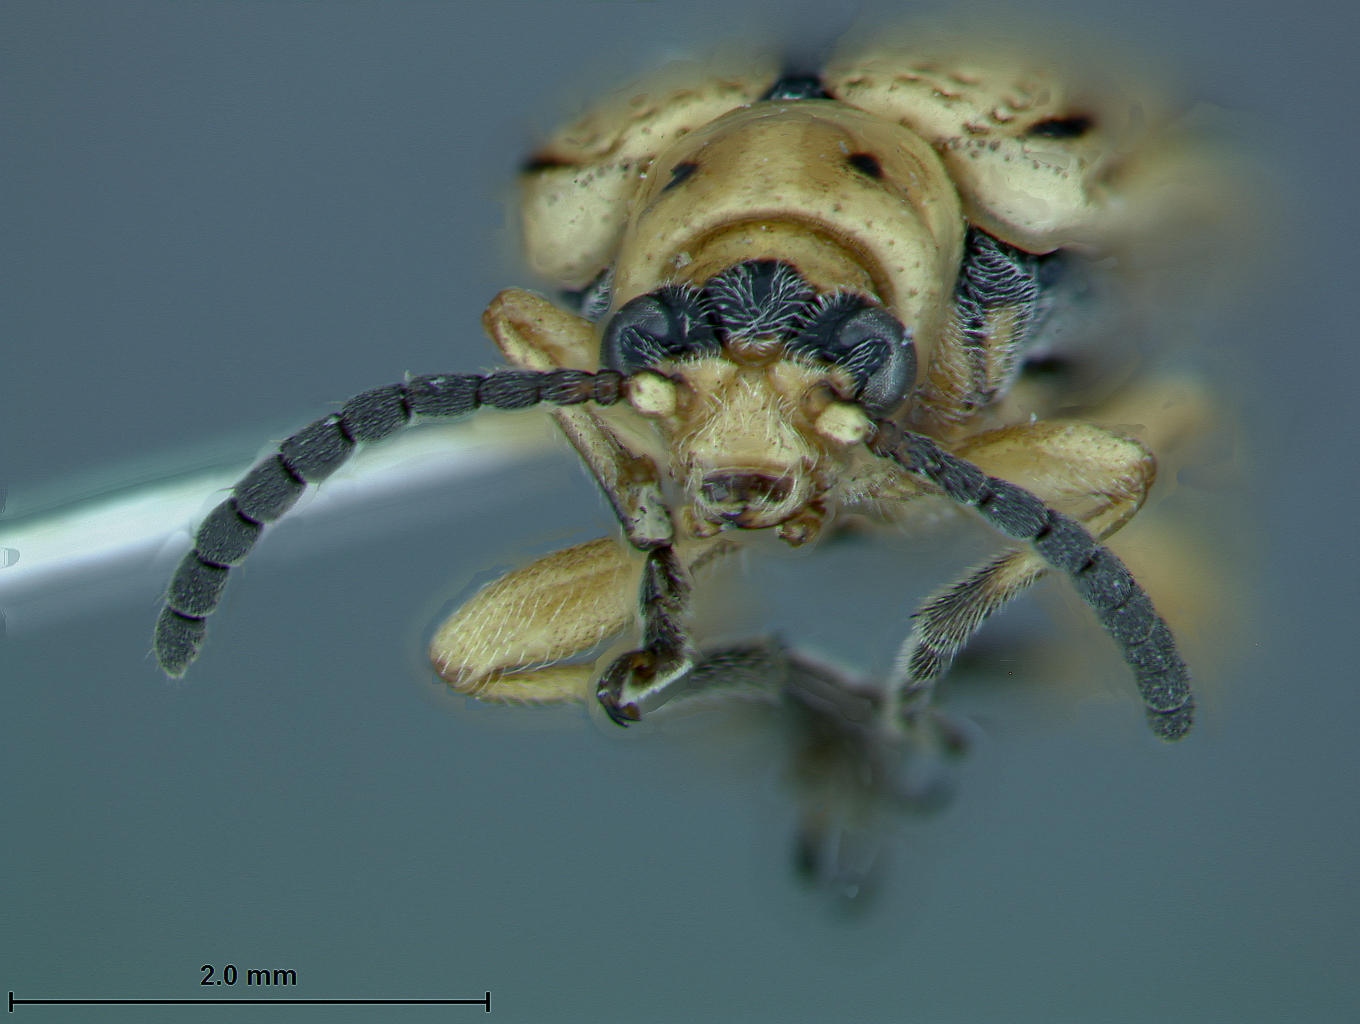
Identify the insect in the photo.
Lema melanofrons
